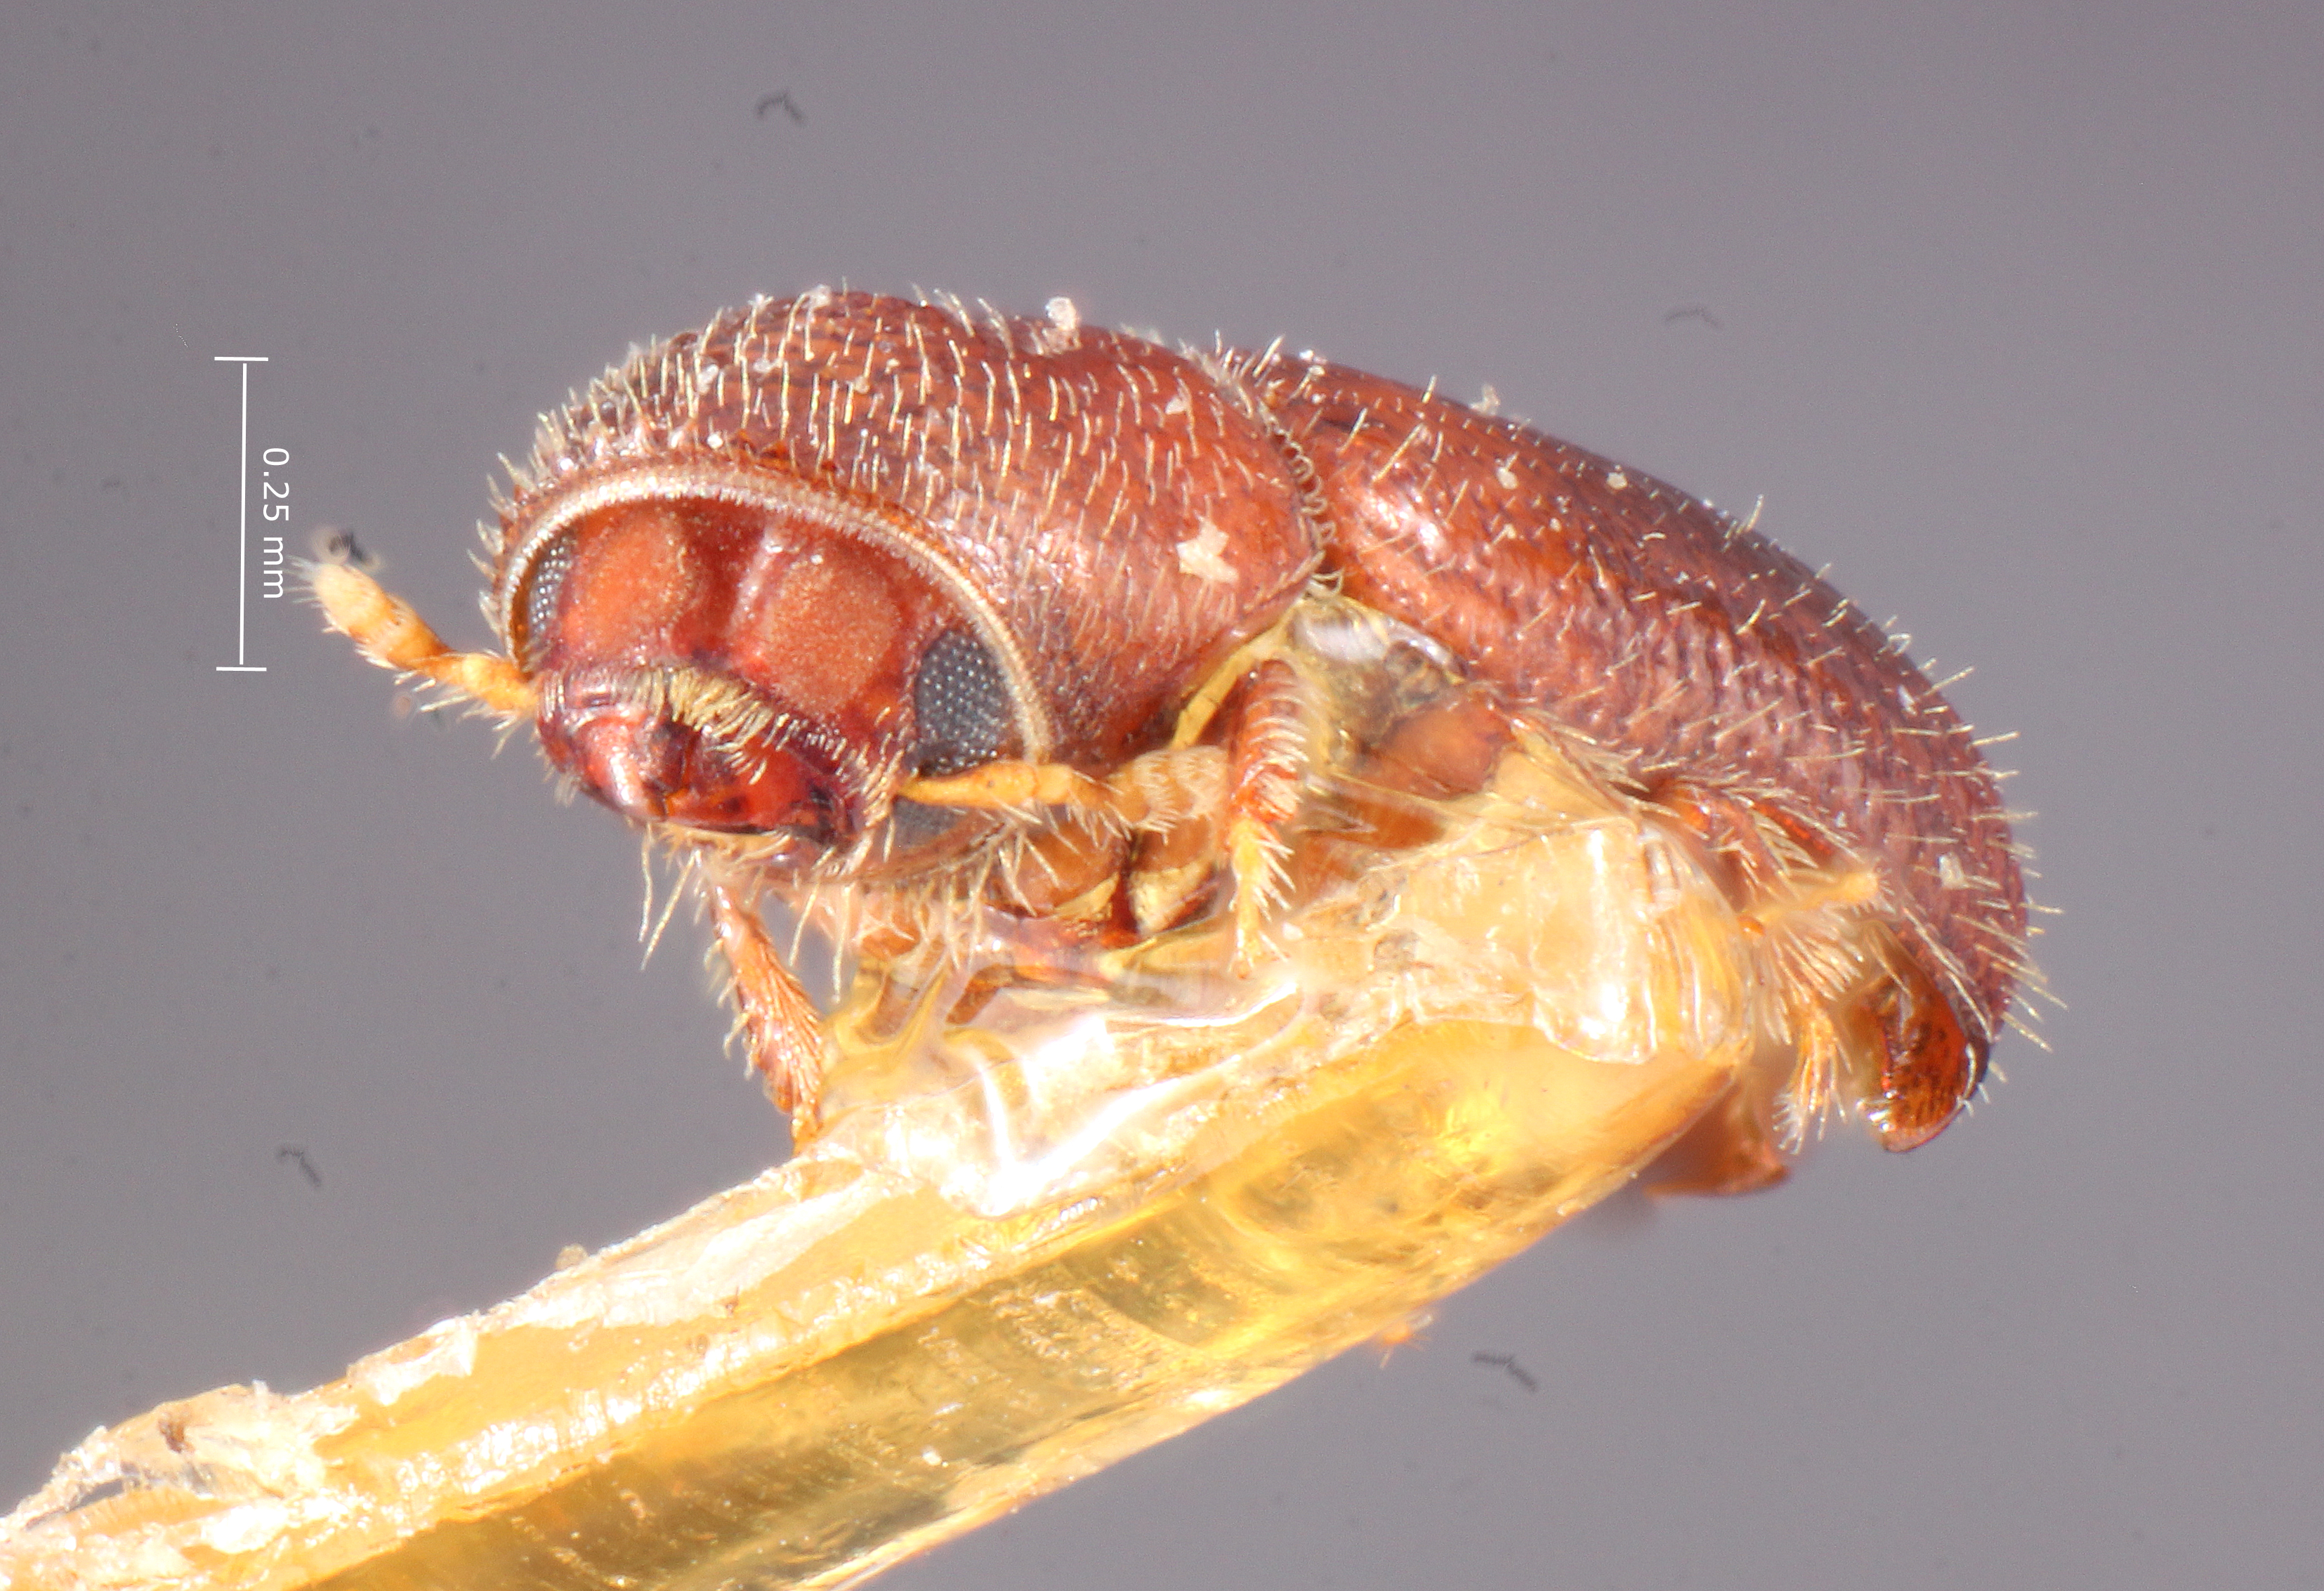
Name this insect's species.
Pityophthorus mundus
